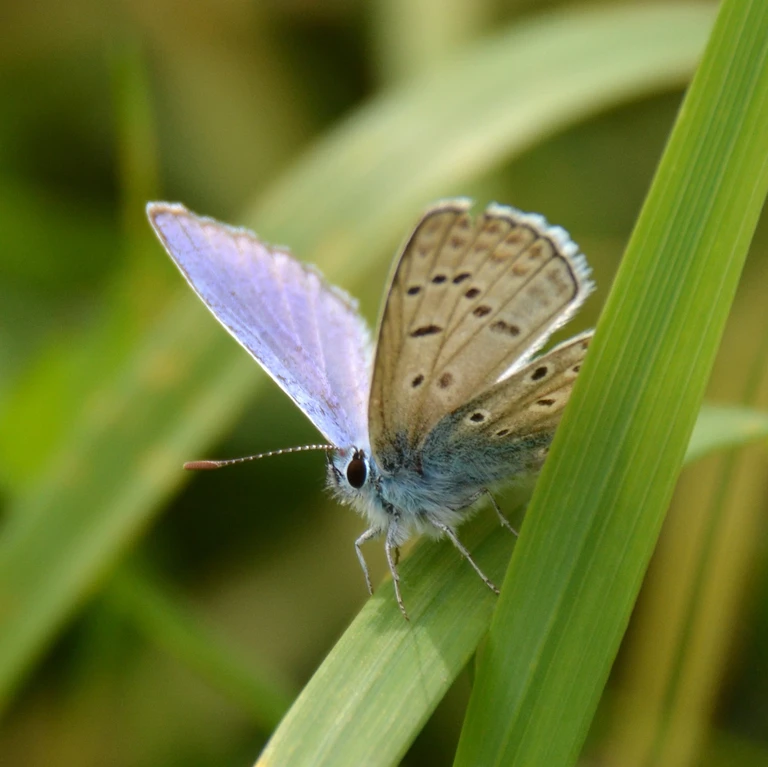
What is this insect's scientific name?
Polyommatus icarus
